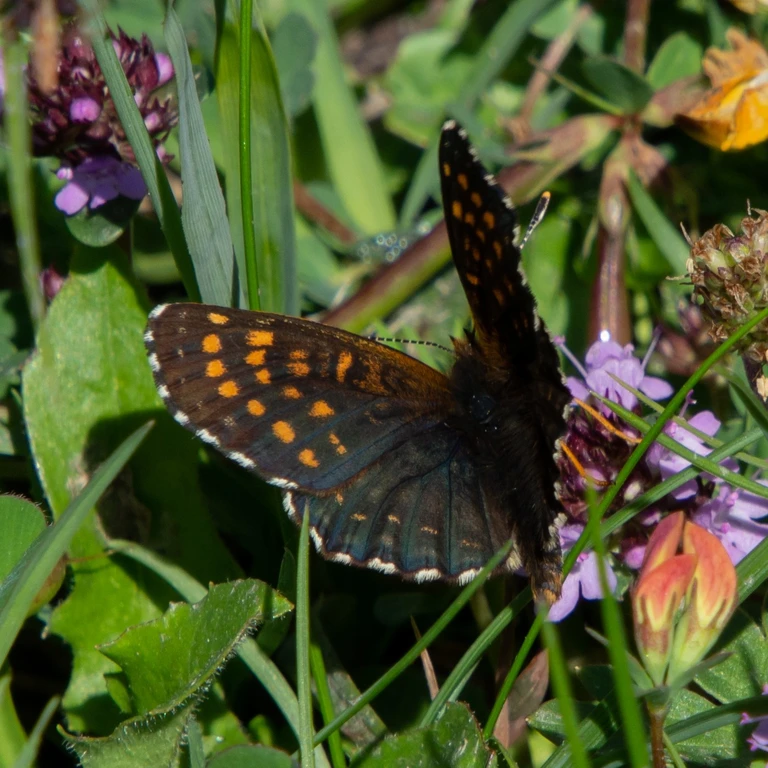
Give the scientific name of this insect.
Melitaea diamina
